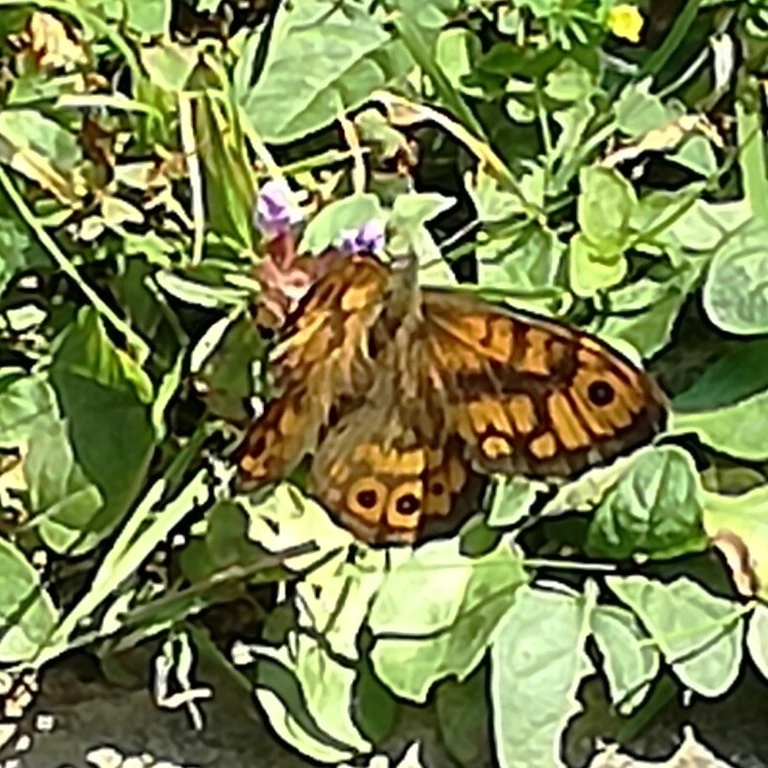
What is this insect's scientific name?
Lasiommata megera (also Pararge megera)
